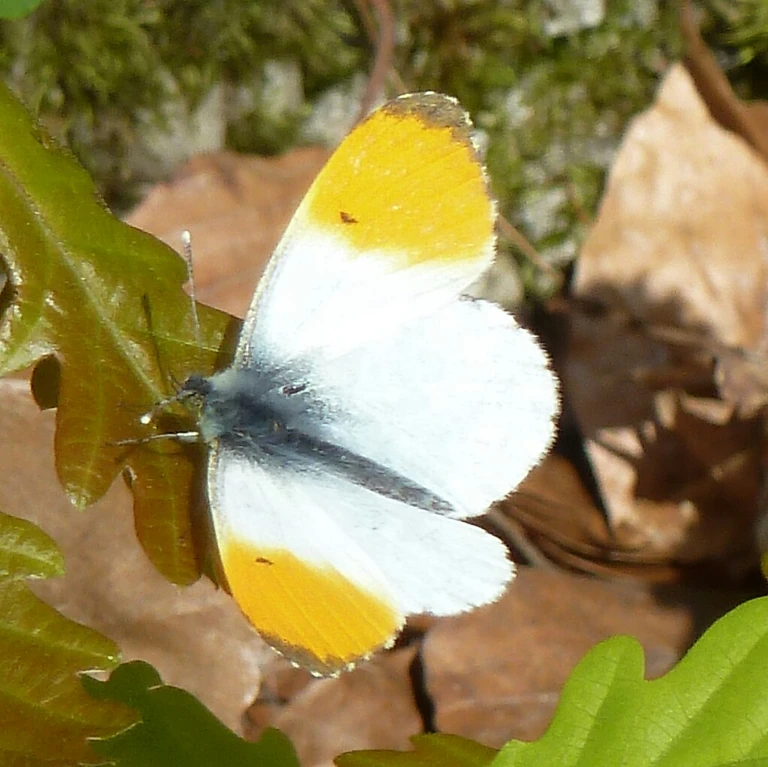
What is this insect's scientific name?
Anthocharis cardamines
